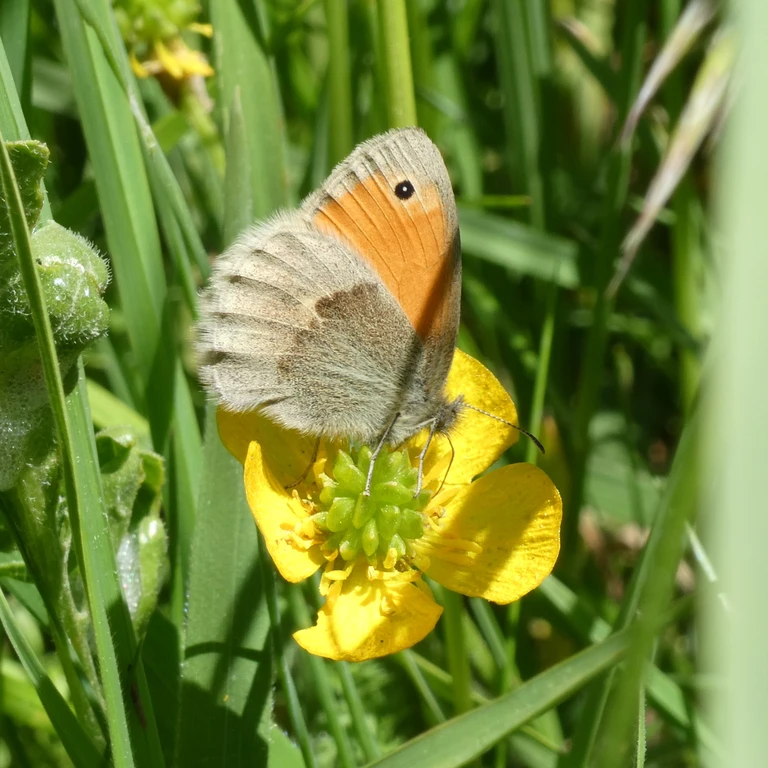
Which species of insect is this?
Coenonympha pamphilus
